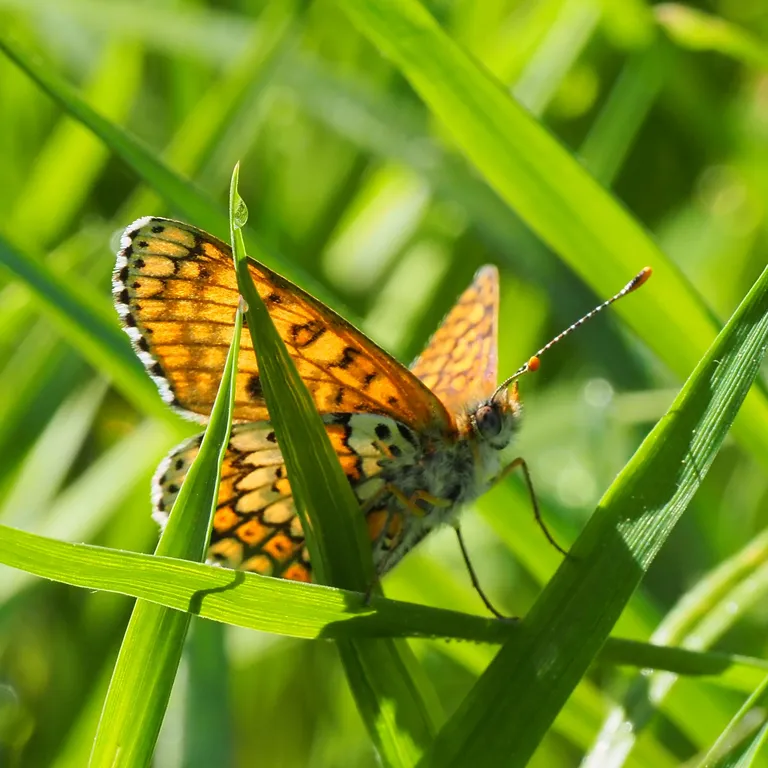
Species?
Melitaea cinxia
